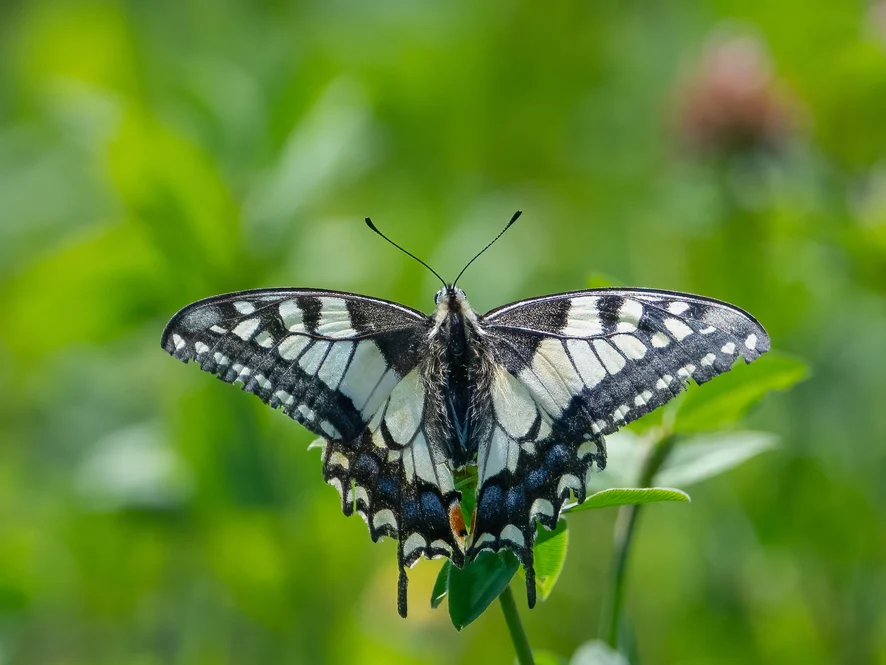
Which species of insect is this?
Papilio machaon
